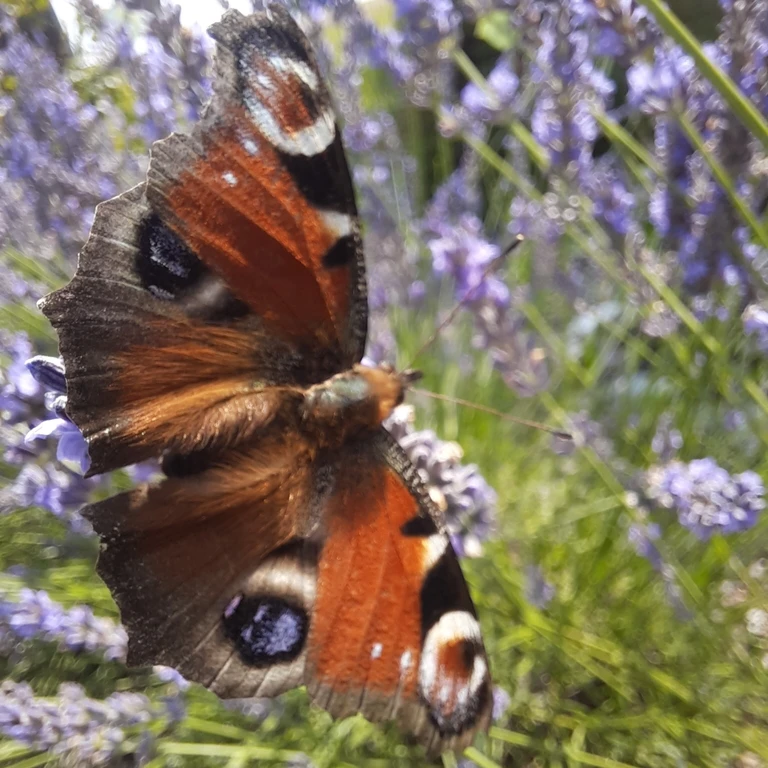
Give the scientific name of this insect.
Aglais io
